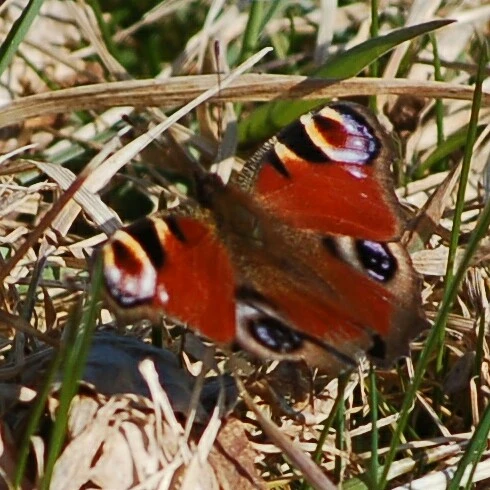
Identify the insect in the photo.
Aglais io
